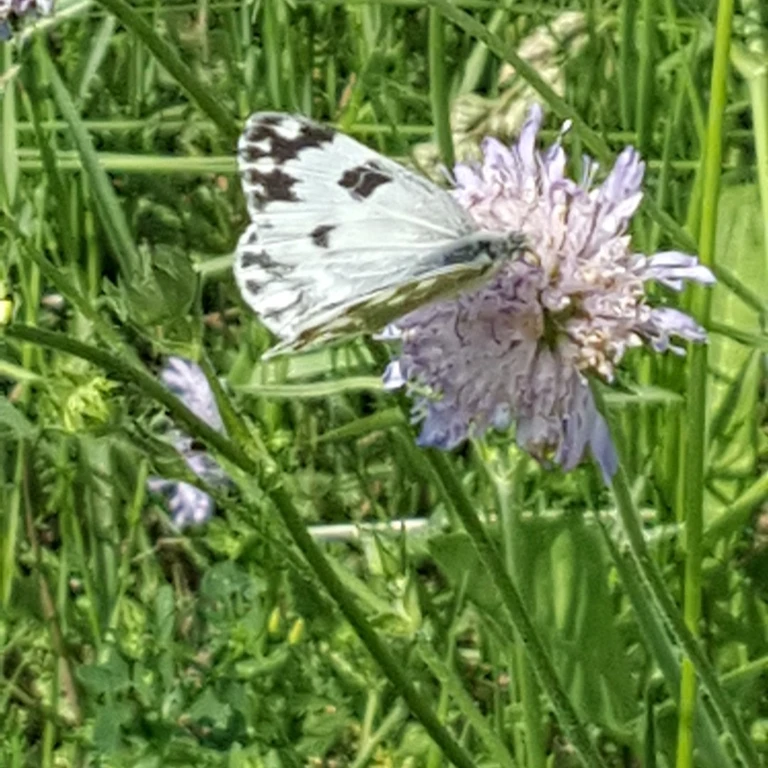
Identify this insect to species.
Pontia edusa
